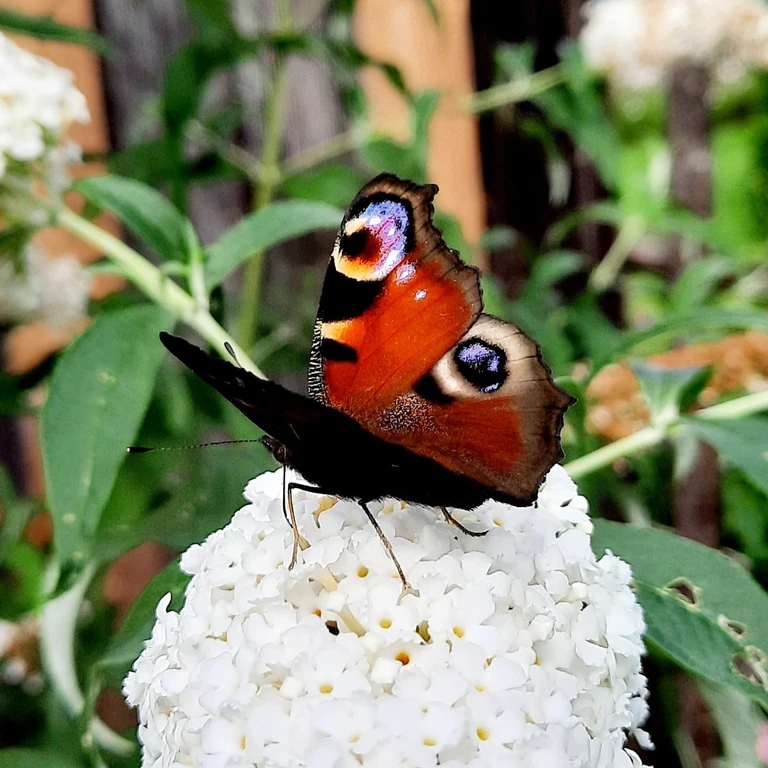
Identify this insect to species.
Aglais io
